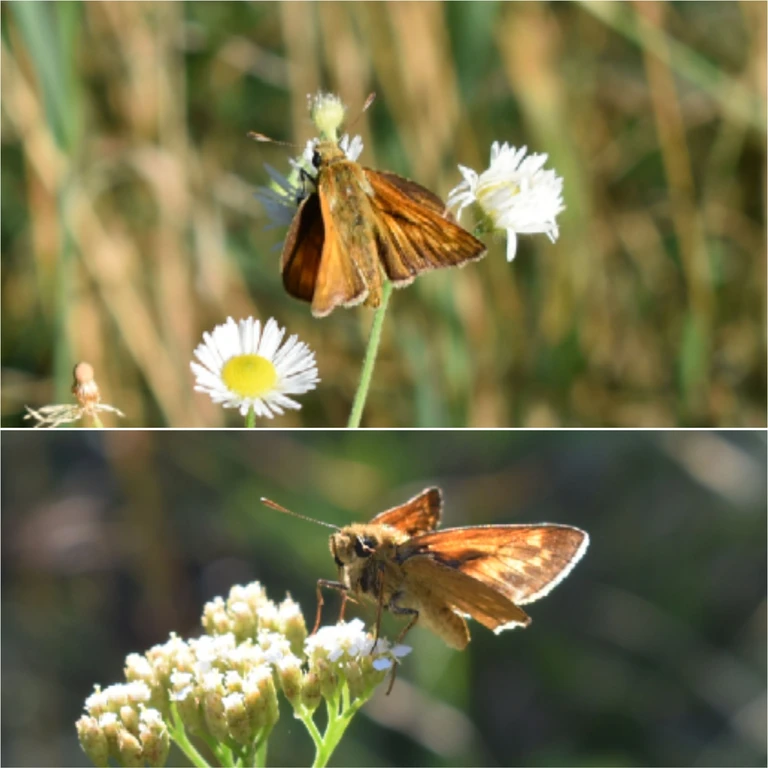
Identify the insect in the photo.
Ochlodes sylvanus (also Ochlodes venata)
